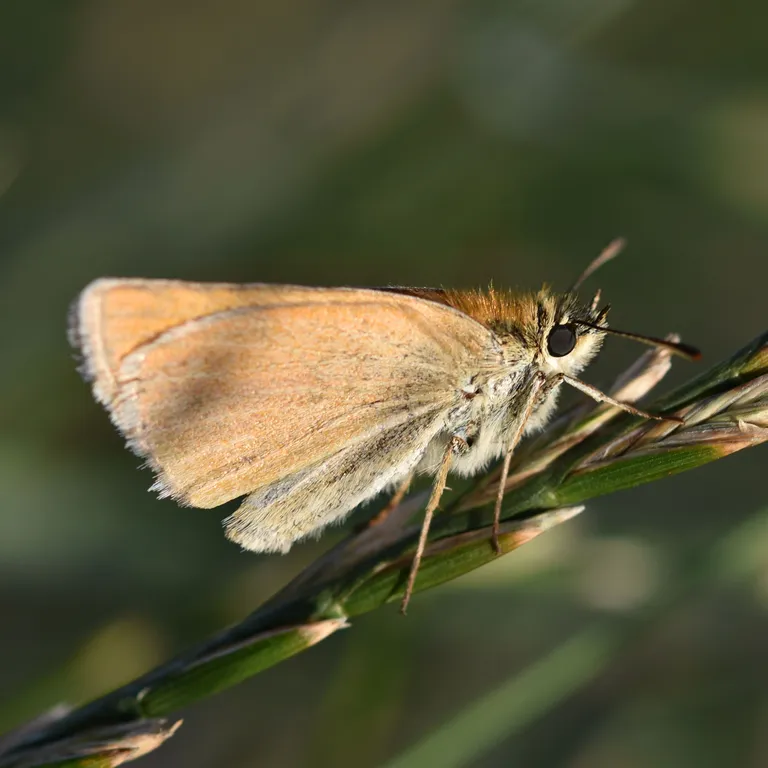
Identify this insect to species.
Thymelicus sylvestris
